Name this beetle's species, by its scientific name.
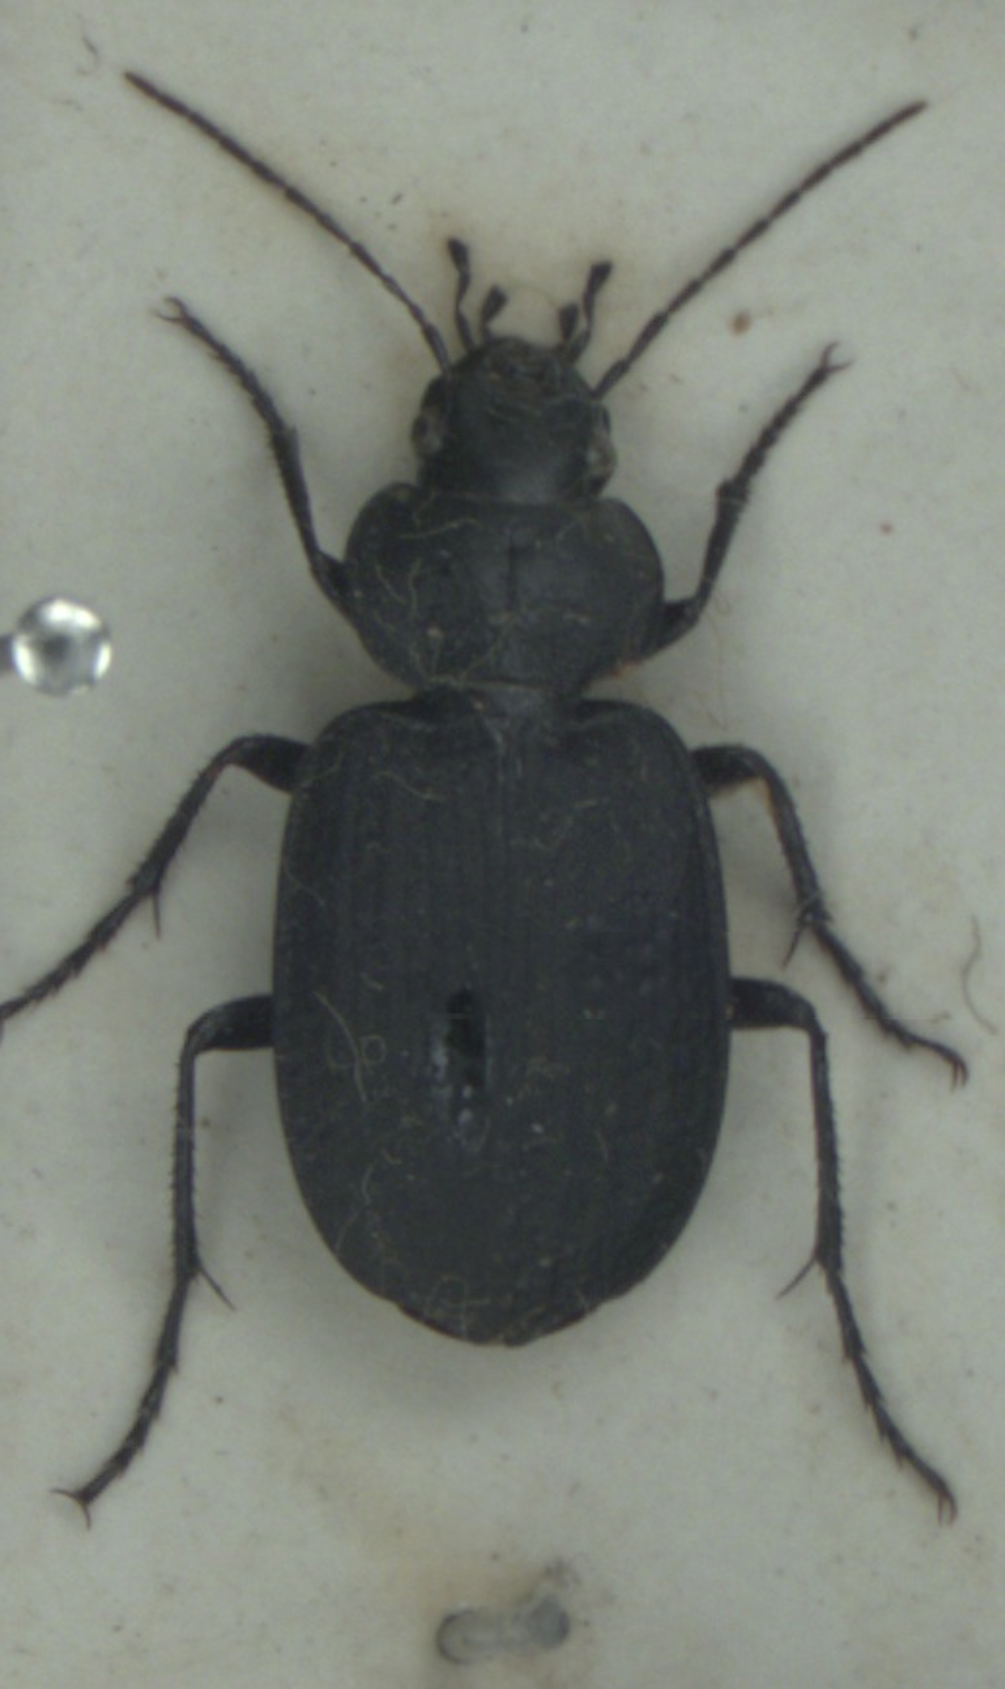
Licinus punctatulus
